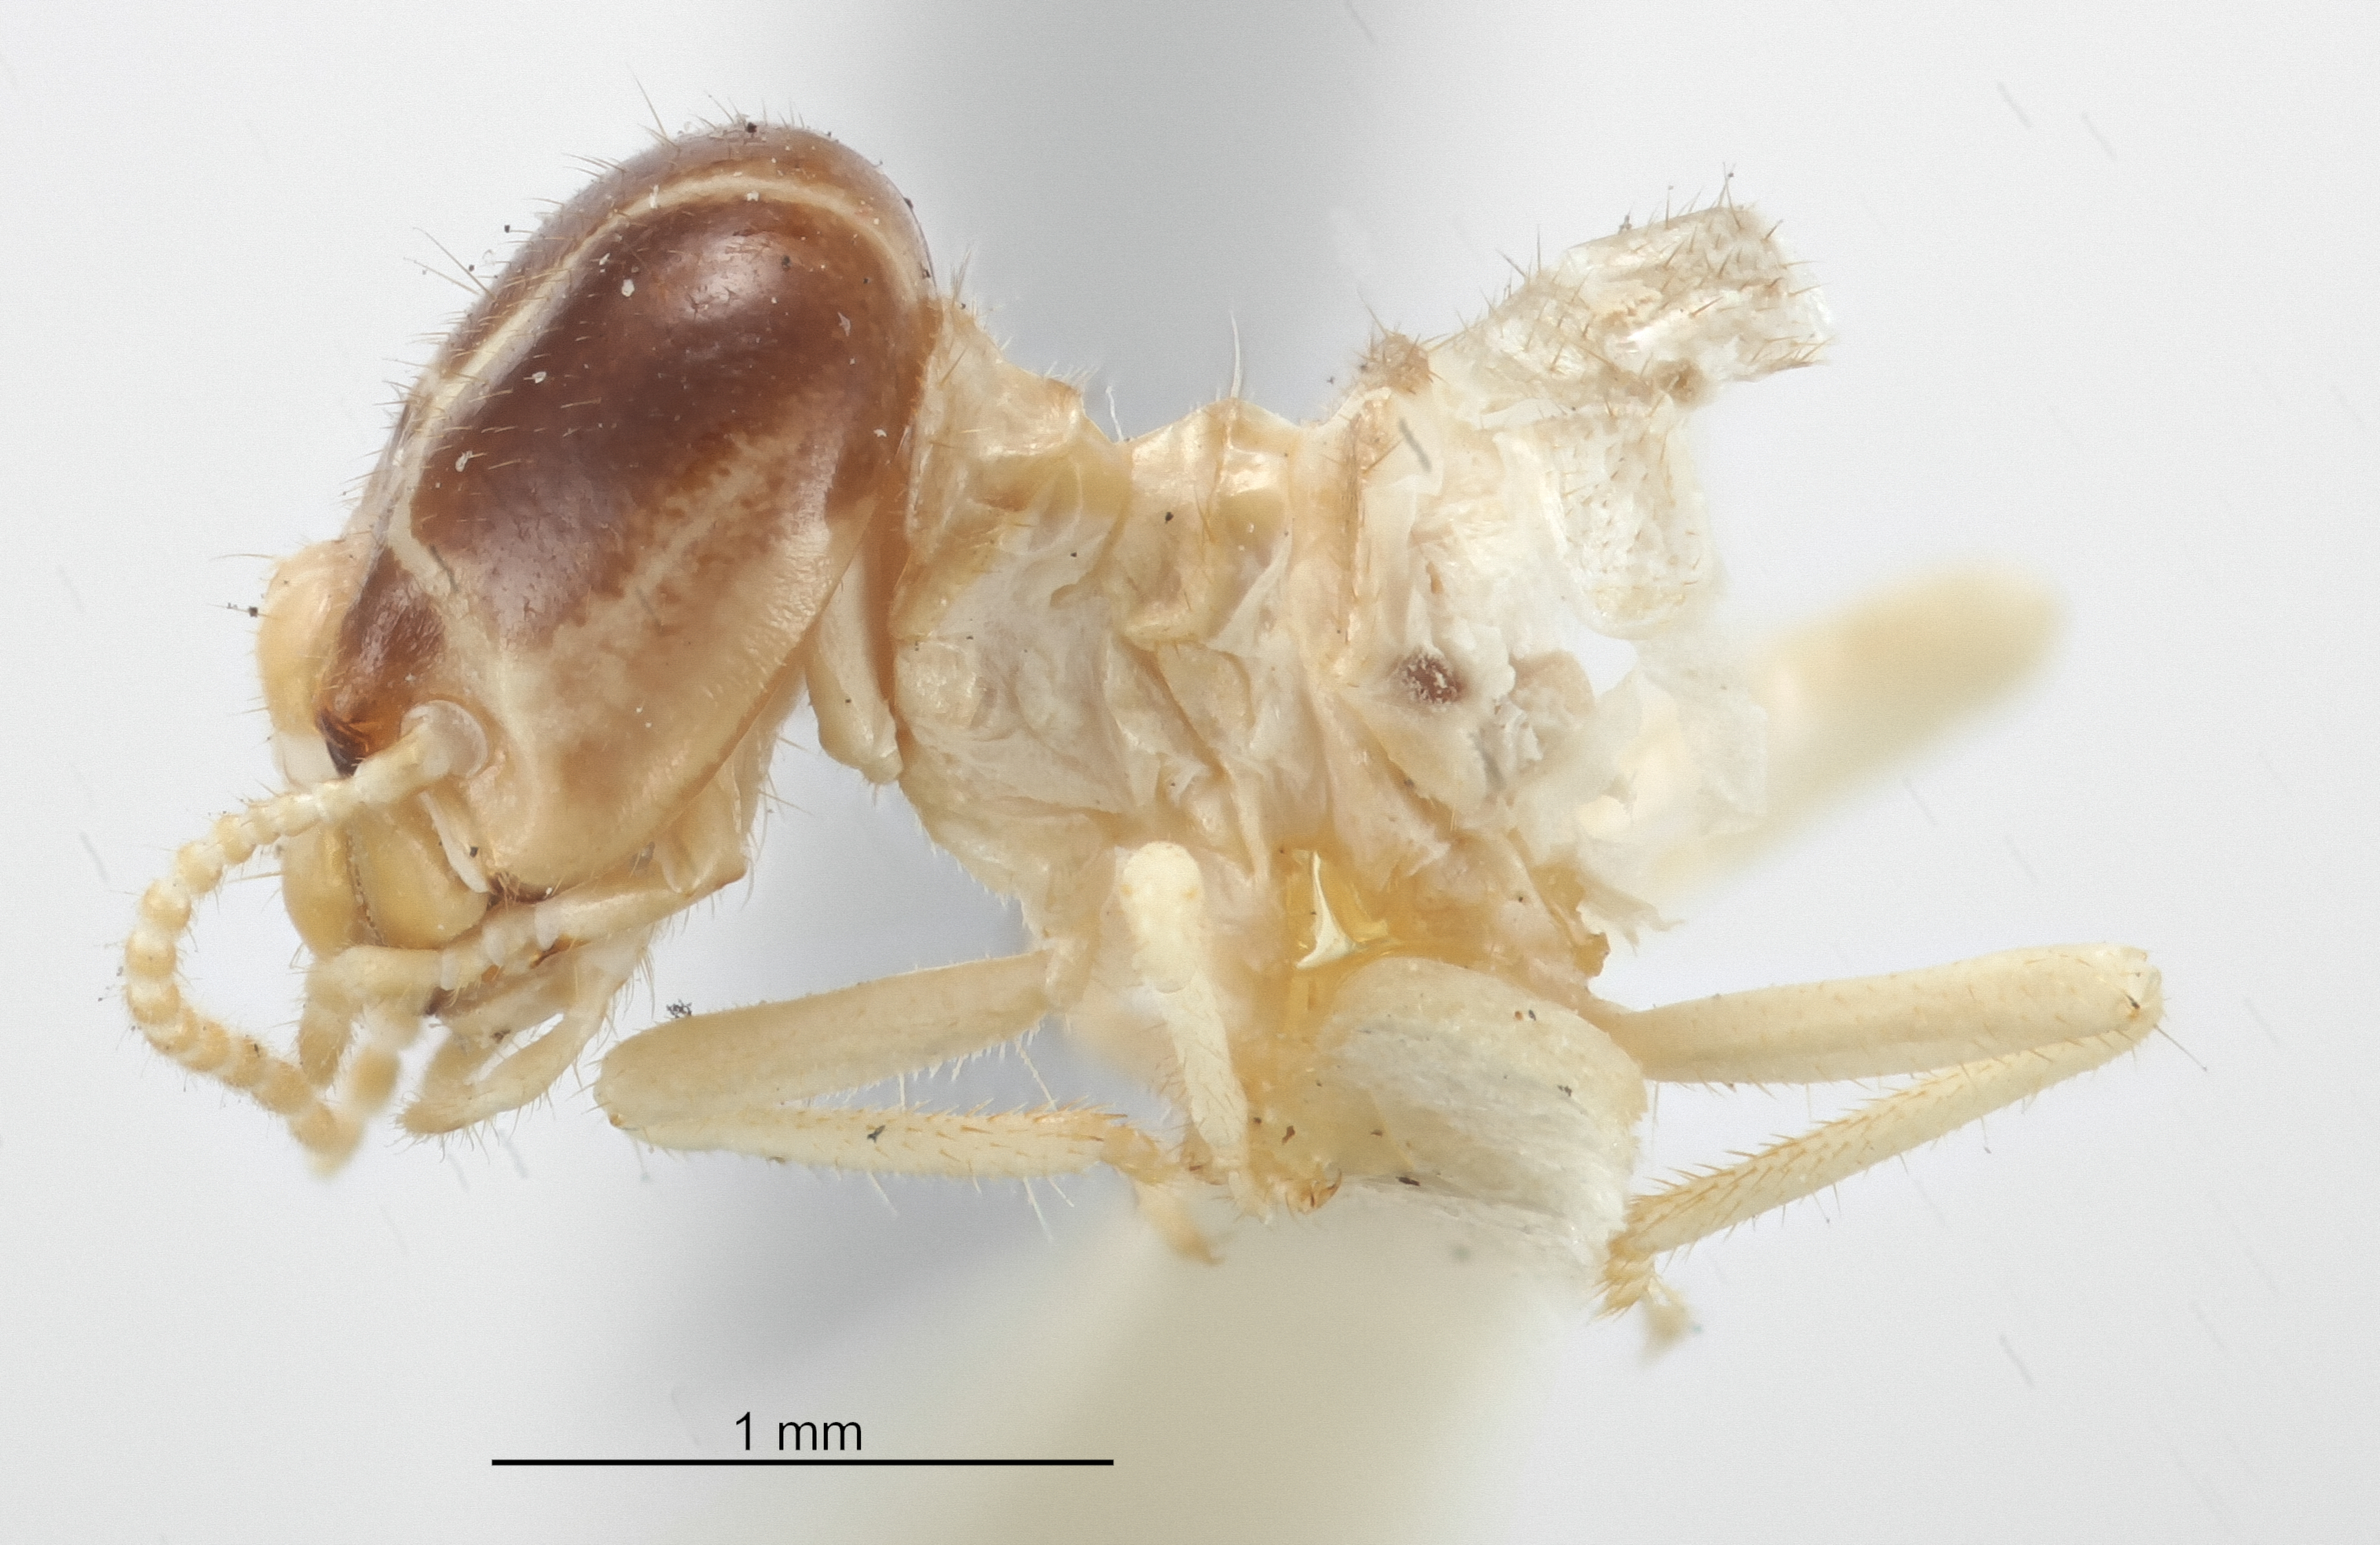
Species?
Termitosomos huachii
